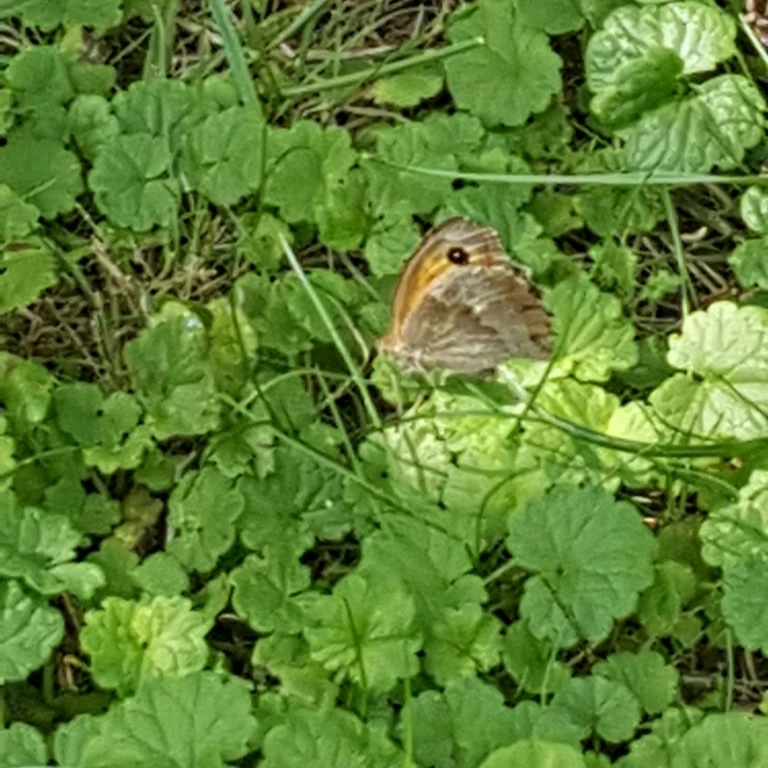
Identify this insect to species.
Maniola jurtina
